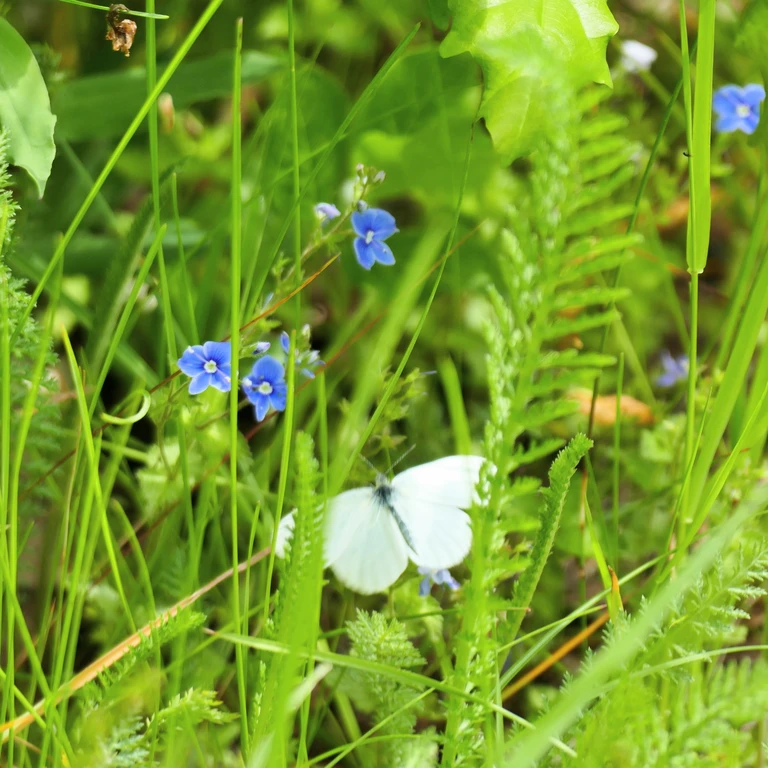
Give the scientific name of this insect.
Leptidea sinapis/juvernica
